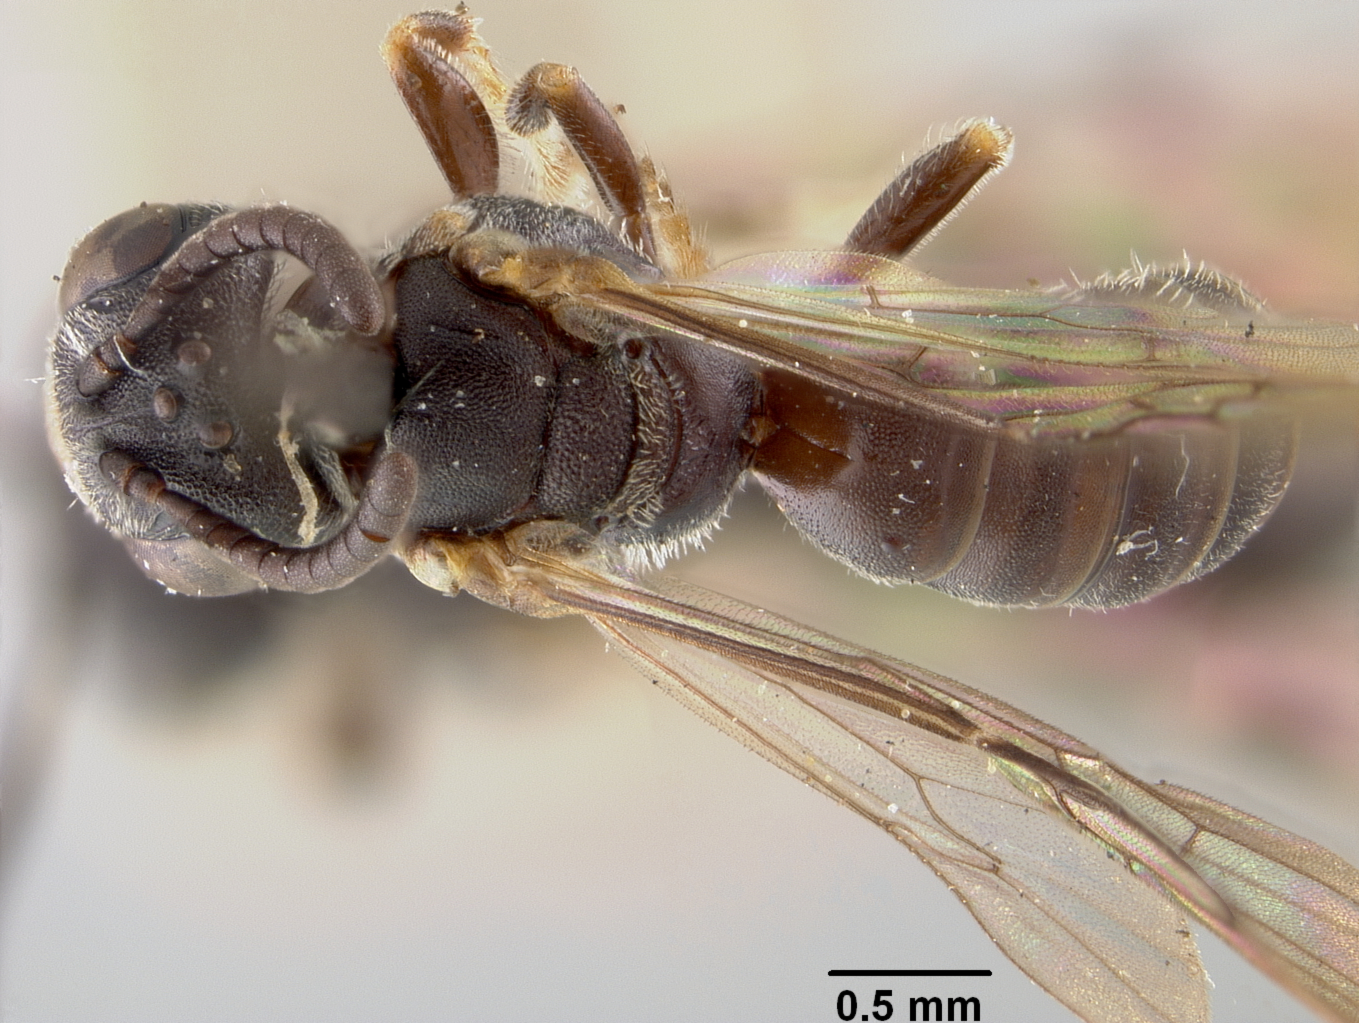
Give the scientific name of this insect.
Pseudopanurgus gerardiae
